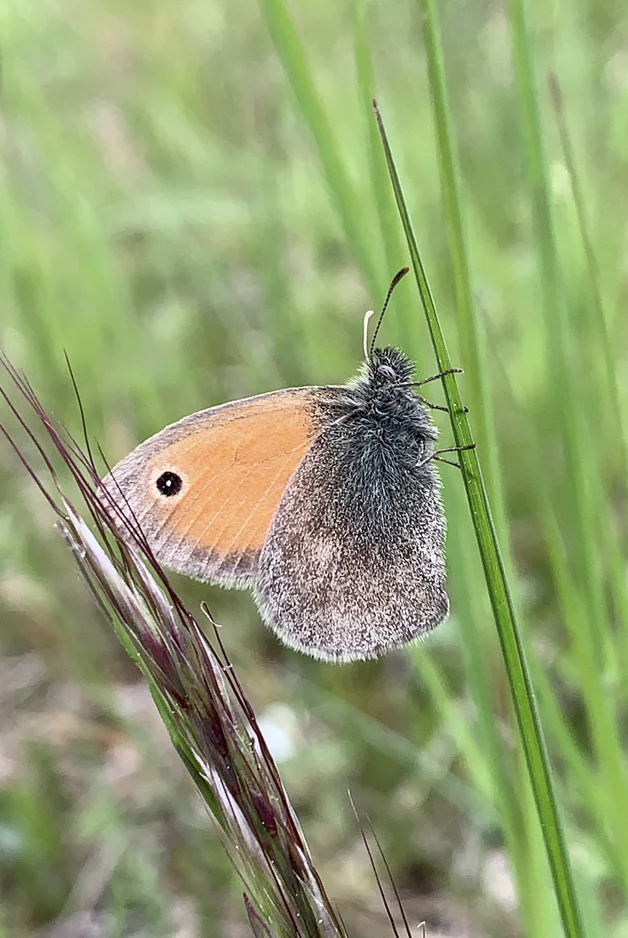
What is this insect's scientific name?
Coenonympha pamphilus
